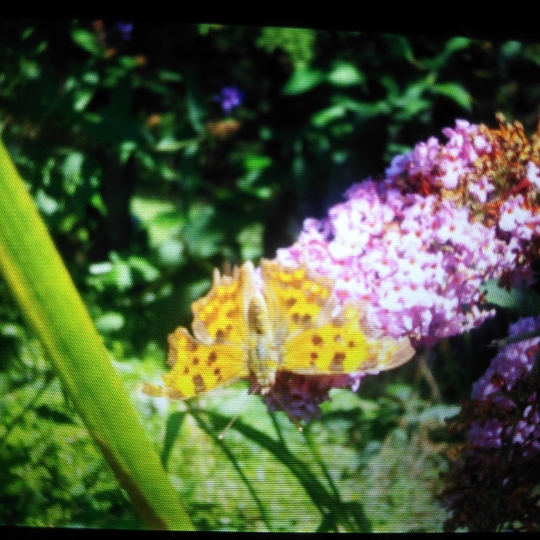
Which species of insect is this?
Polygonia c-album
